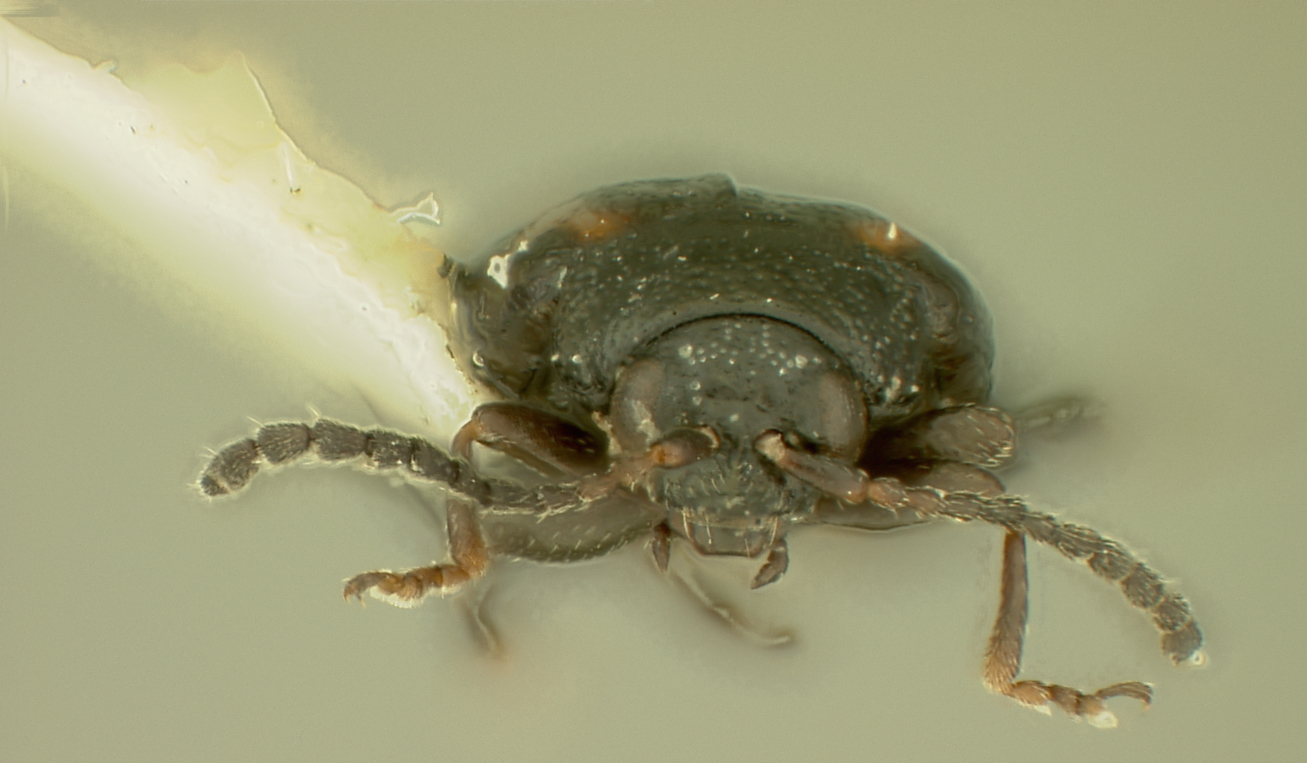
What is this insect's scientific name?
Phyllotreta obtusa
